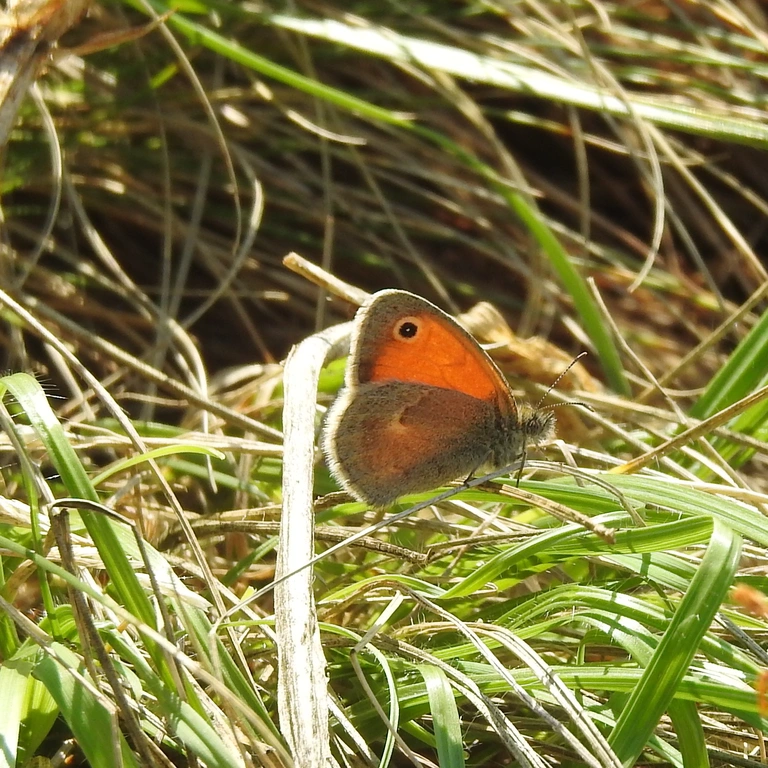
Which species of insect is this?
Coenonympha pamphilus
